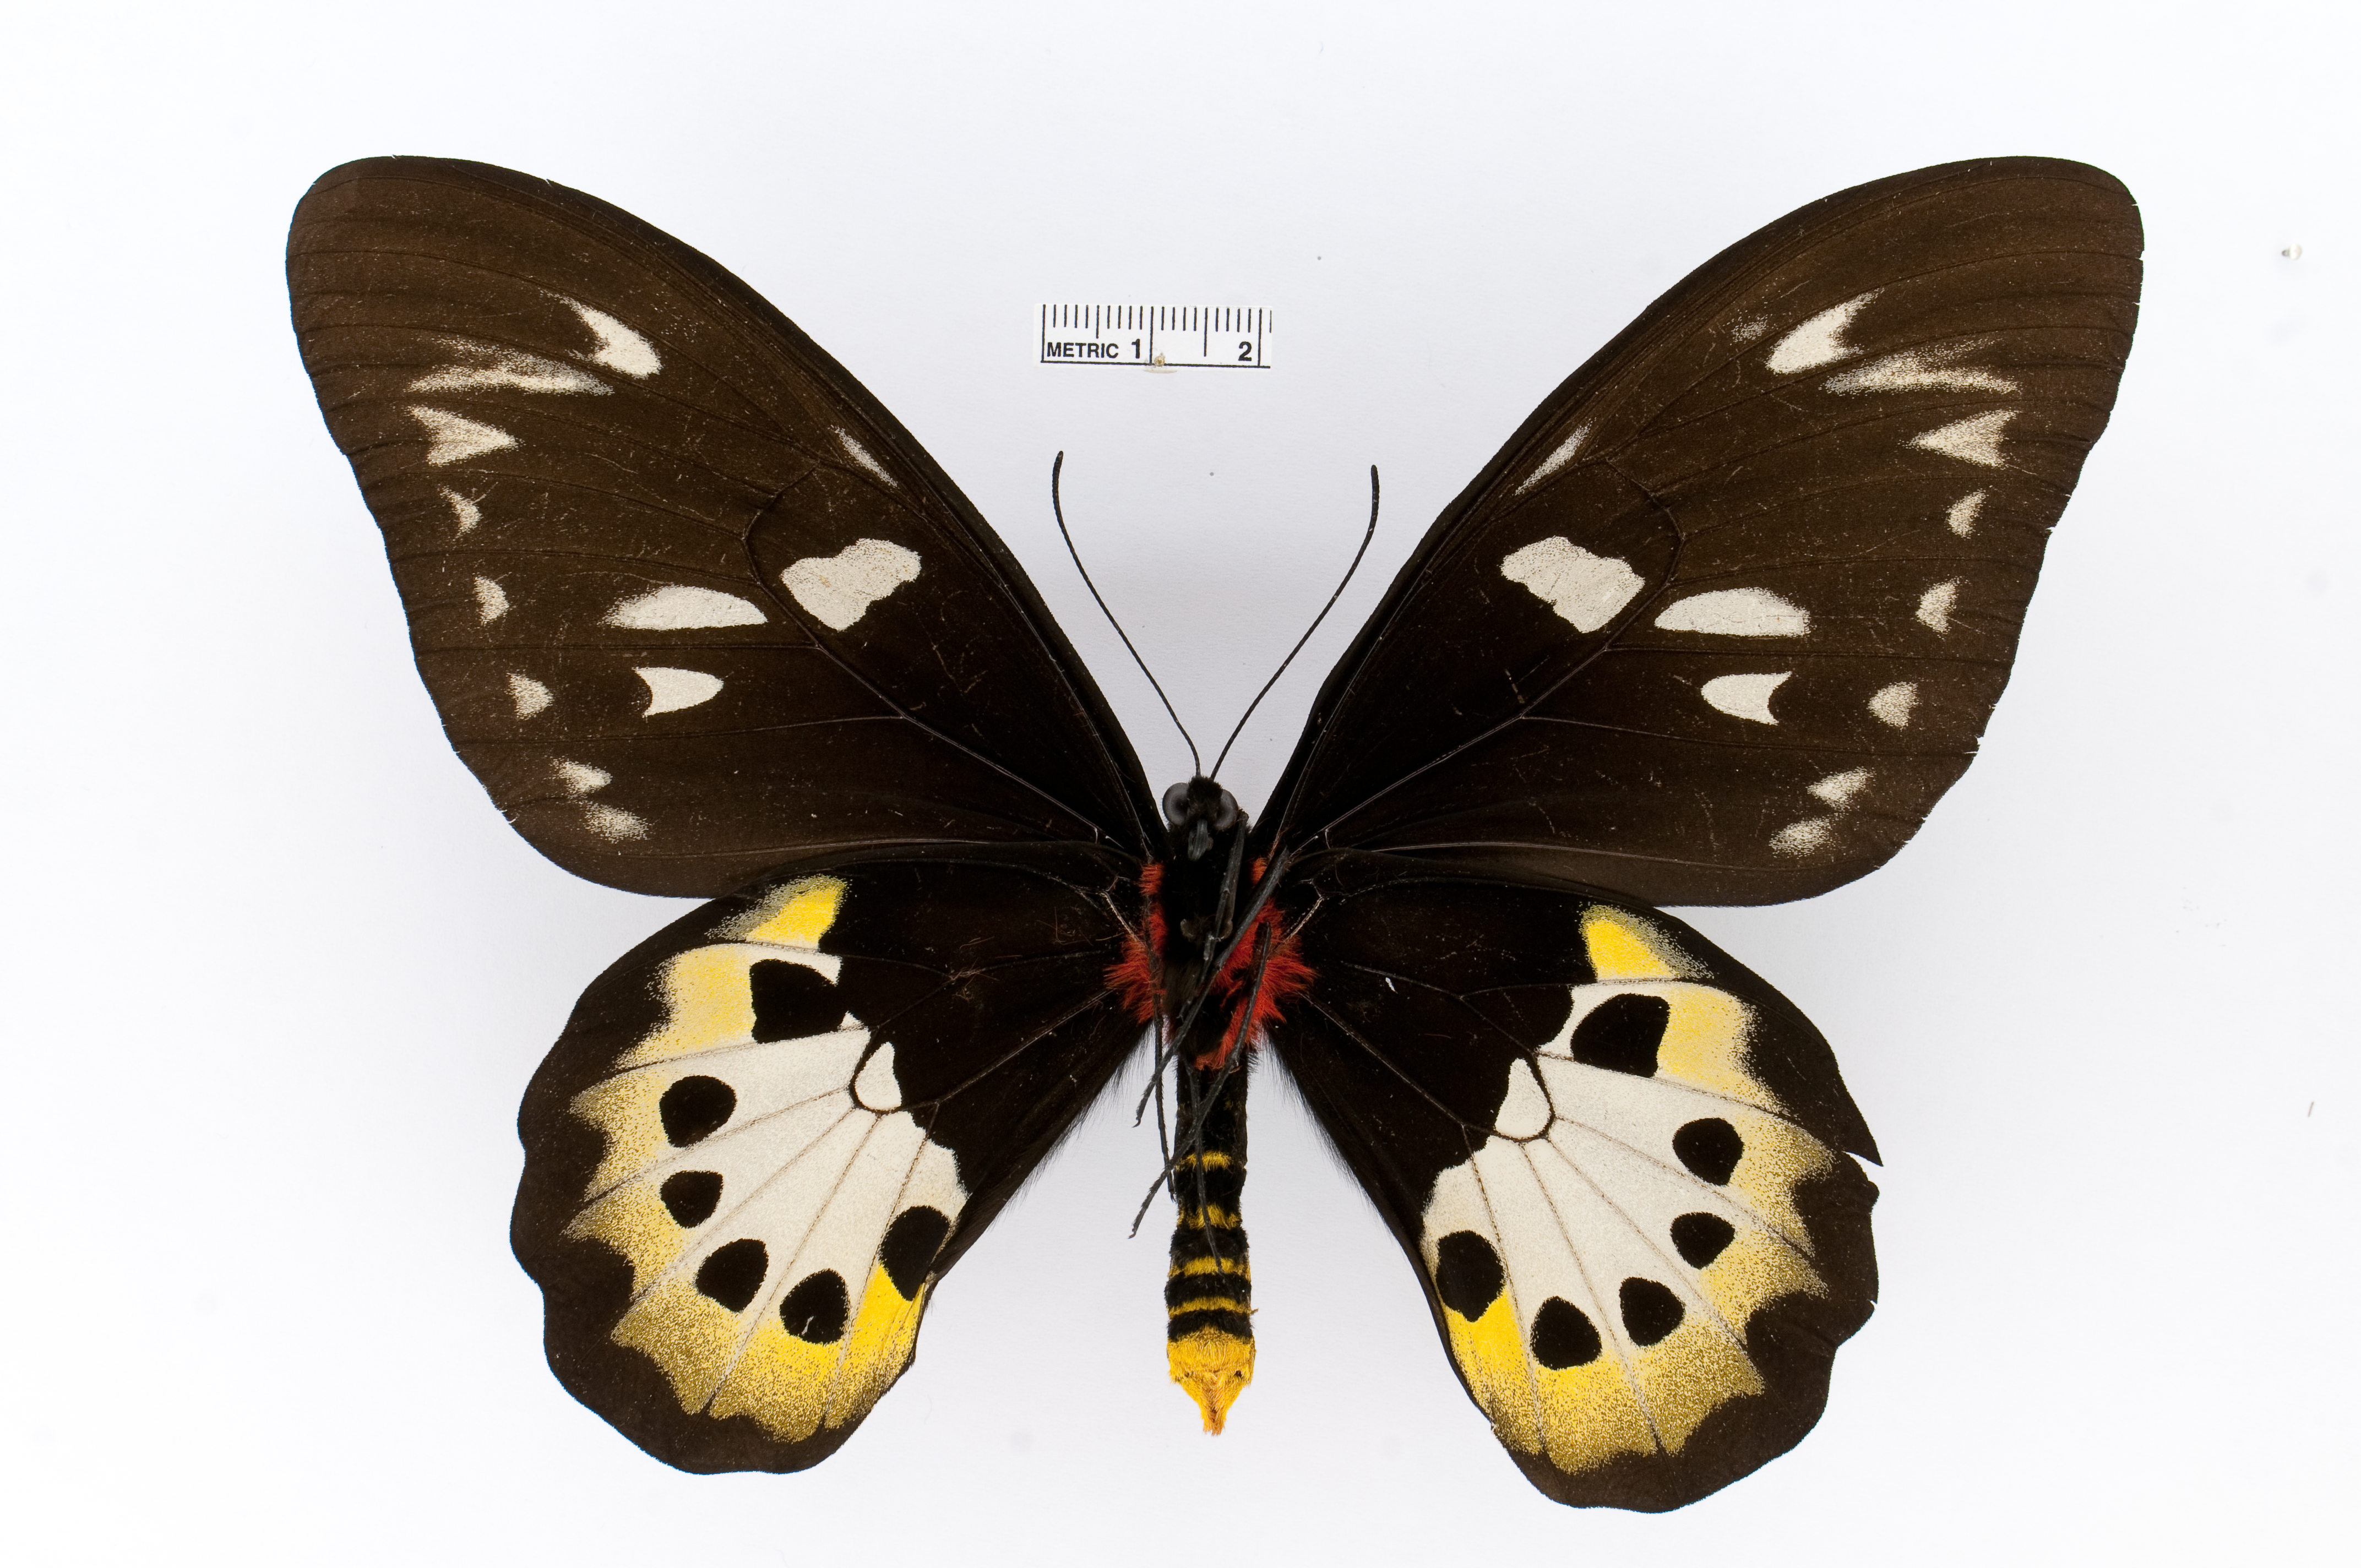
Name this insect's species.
Ornithoptera goliath
